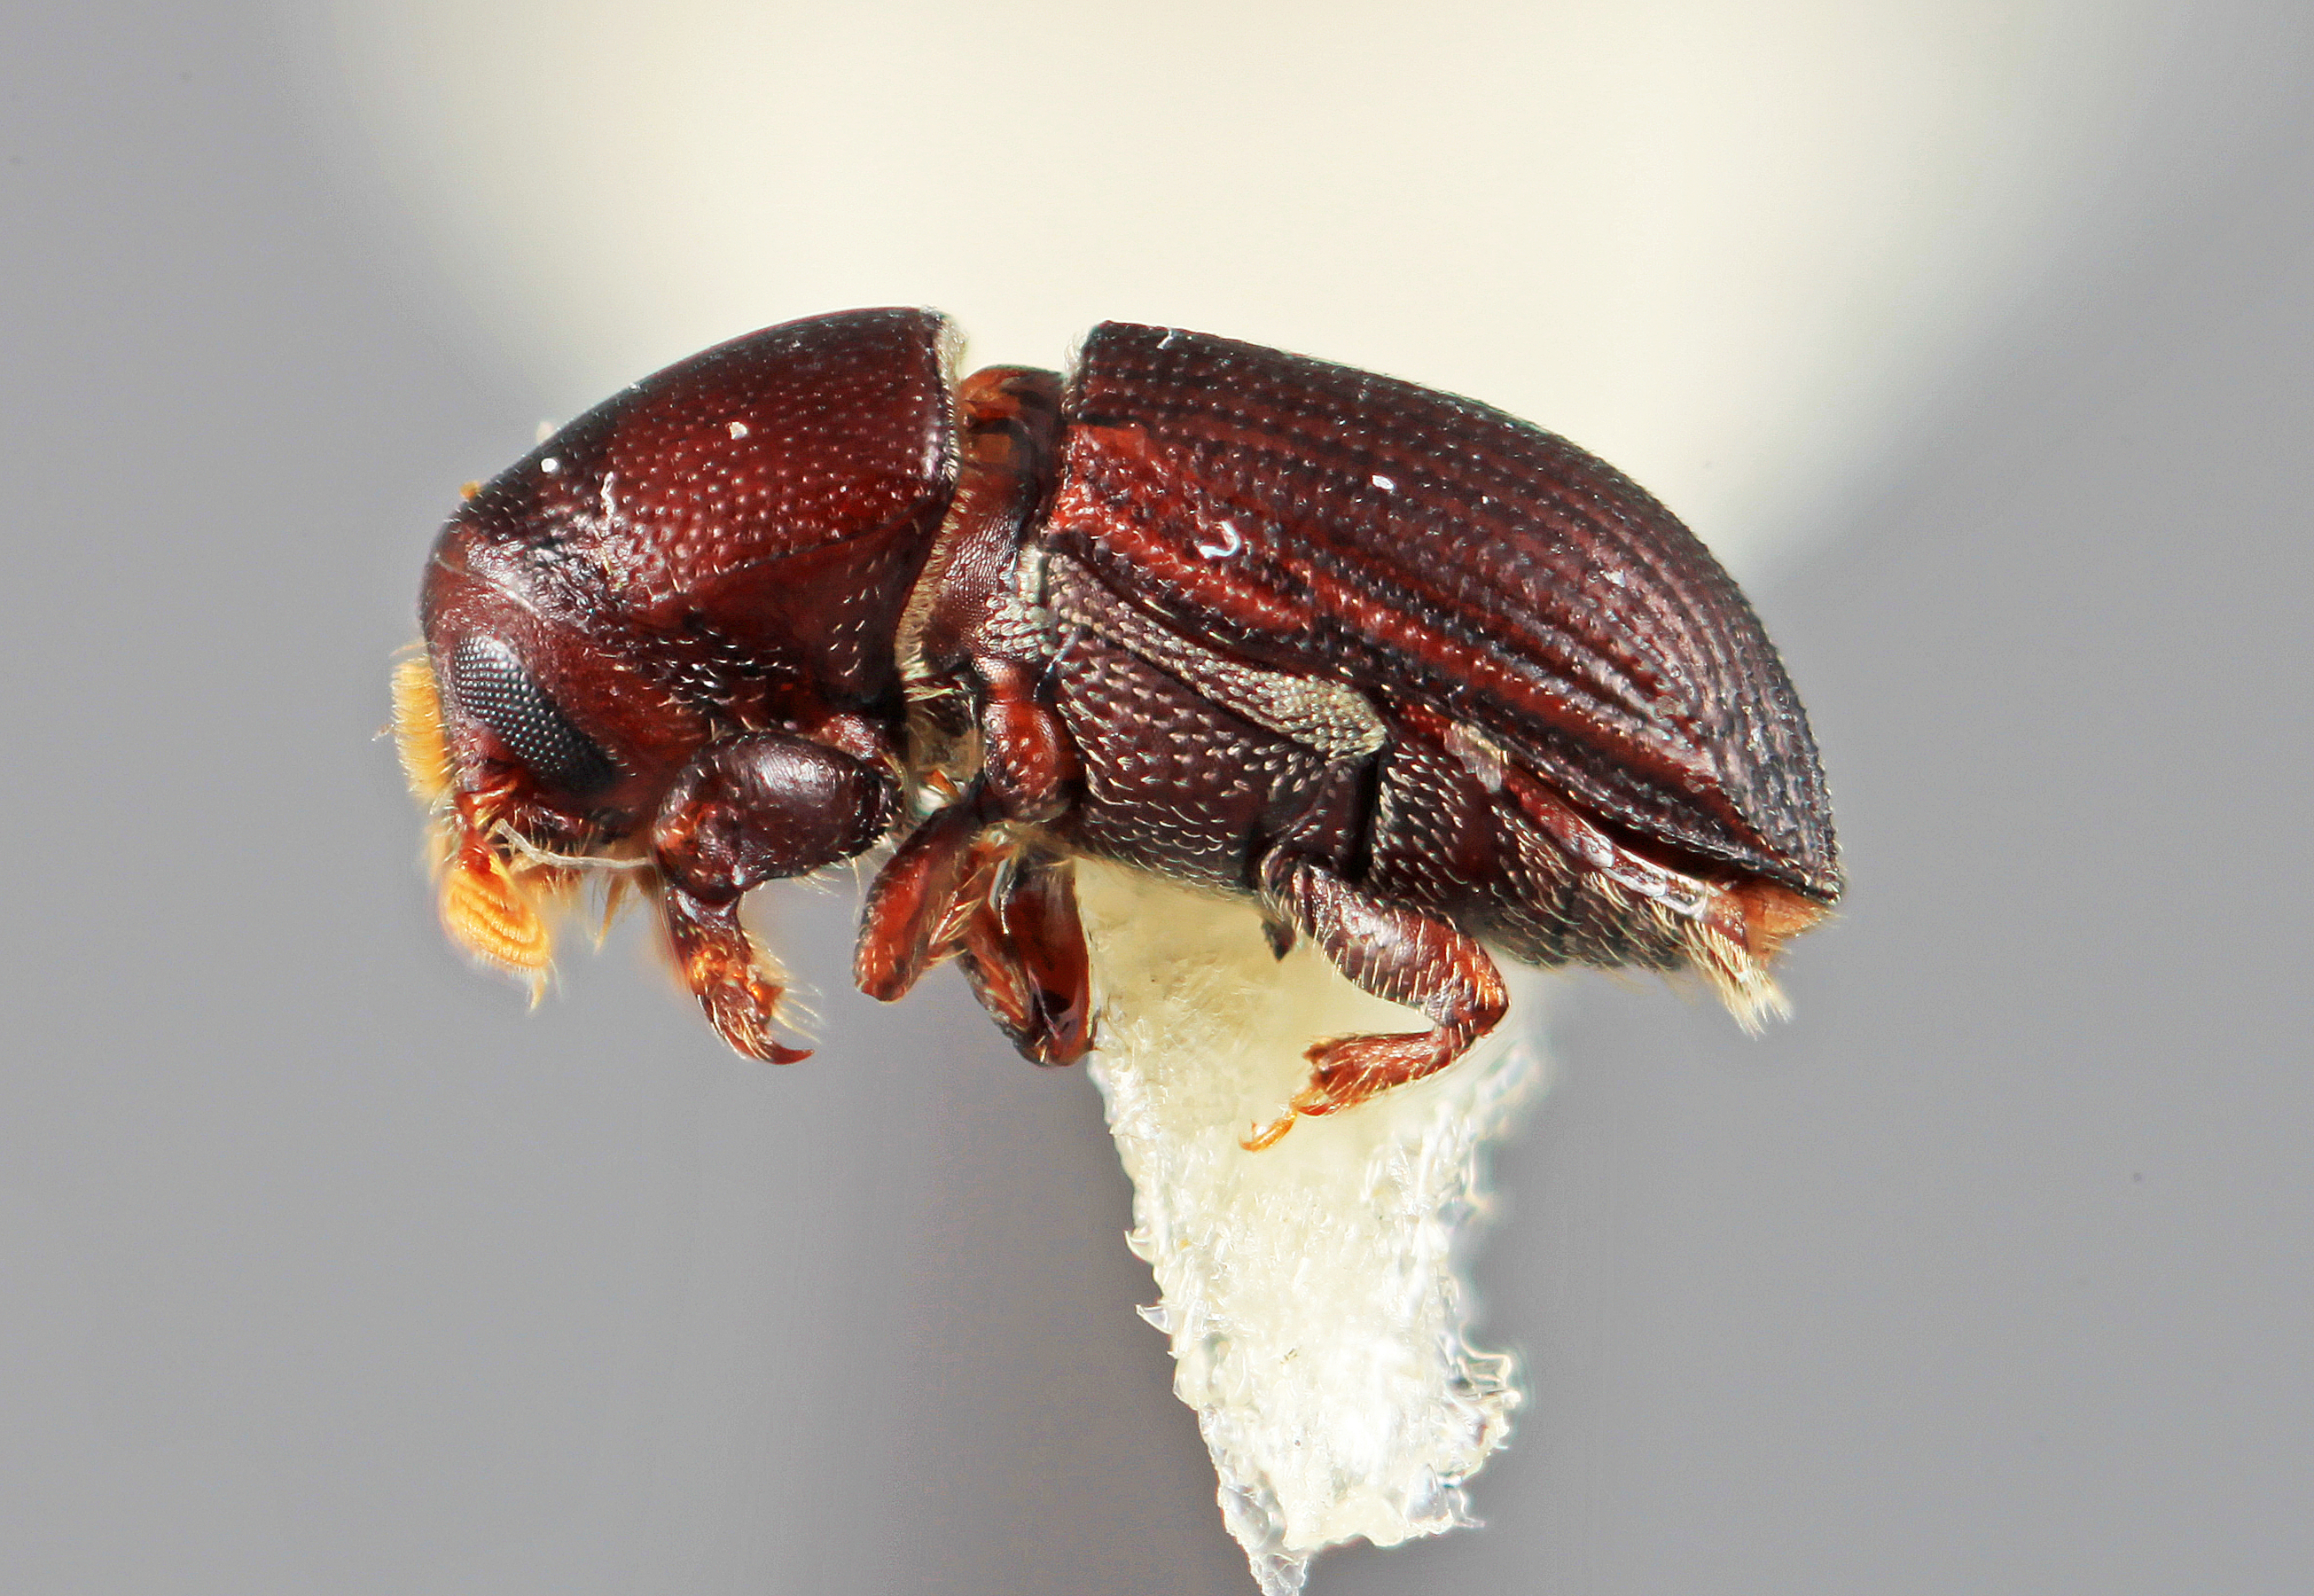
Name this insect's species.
Cnemonyx evidens
